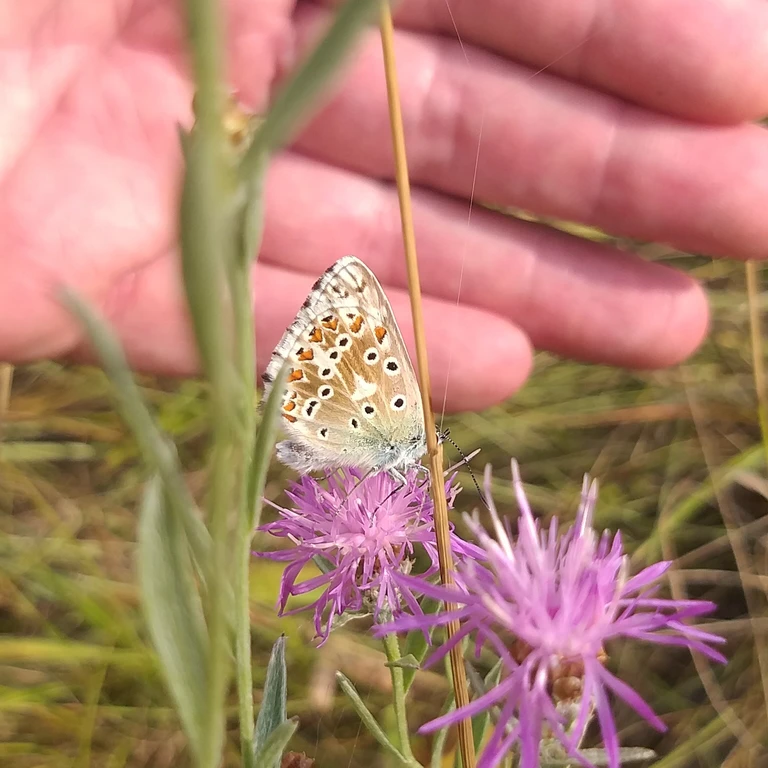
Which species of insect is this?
Lysandra coridon
